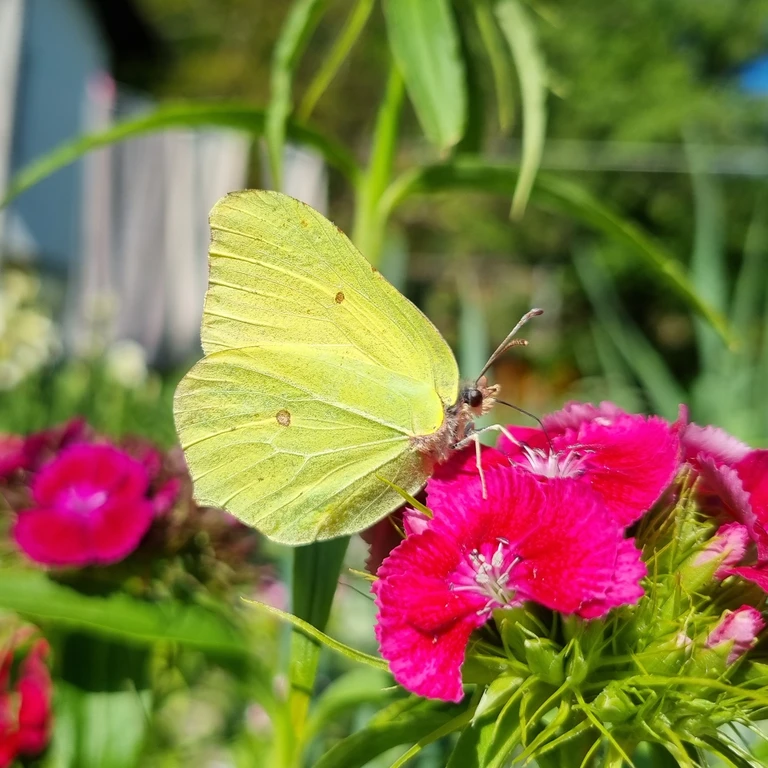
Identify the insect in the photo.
Gonepteryx rhamni
